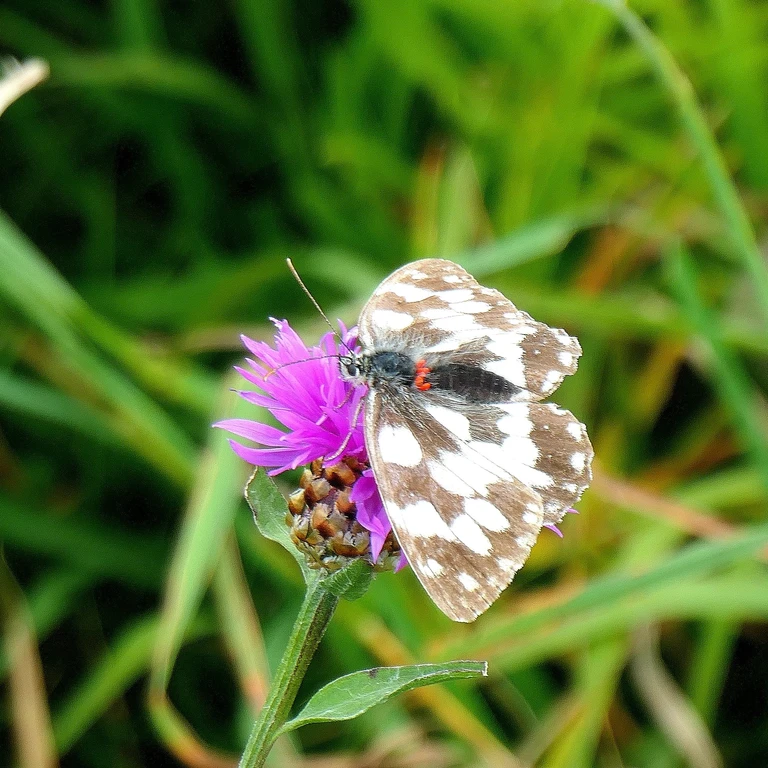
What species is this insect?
Melanargia galathea
